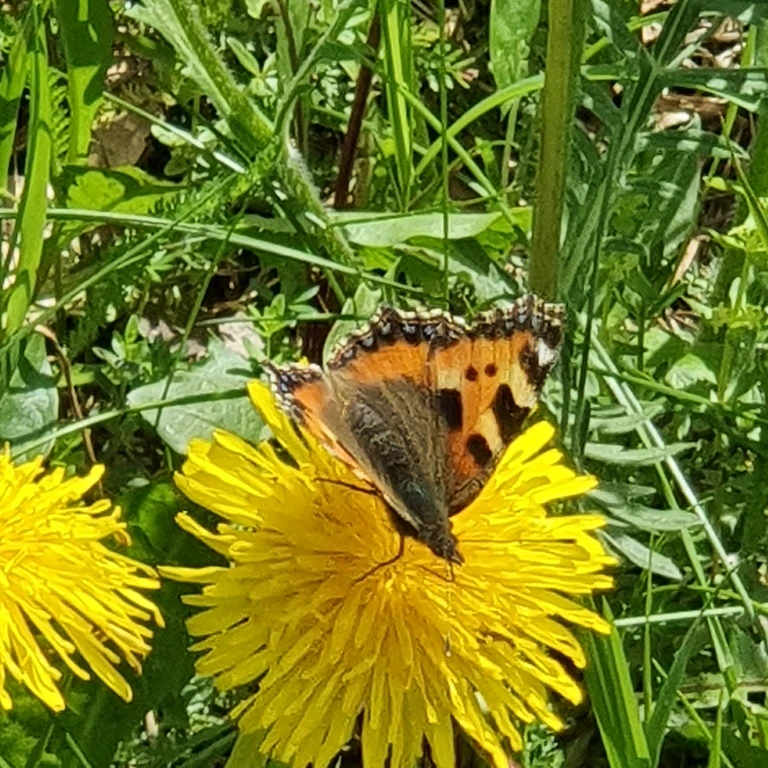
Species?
Aglais urticae
